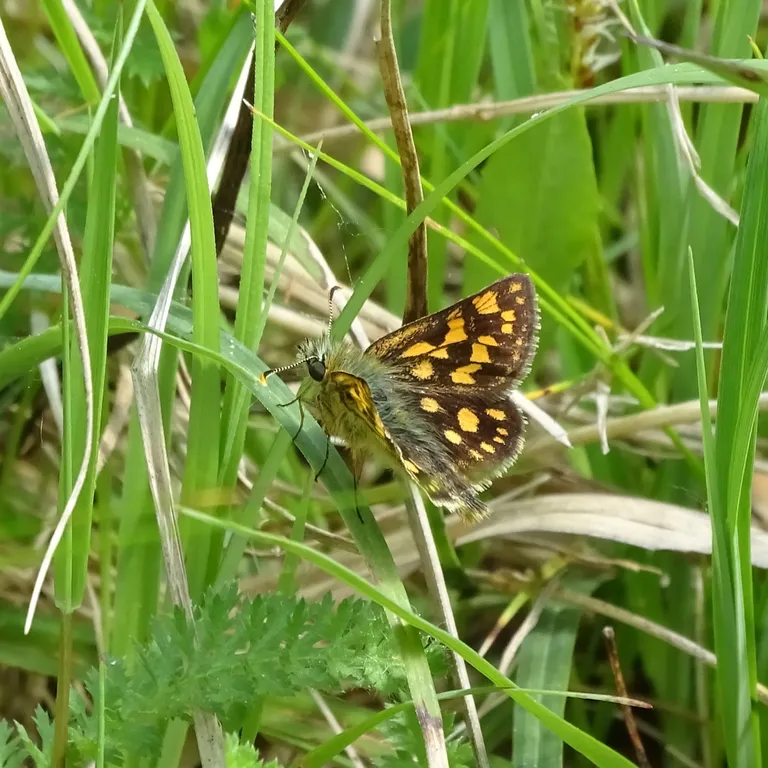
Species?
Carterocephalus palaemon
